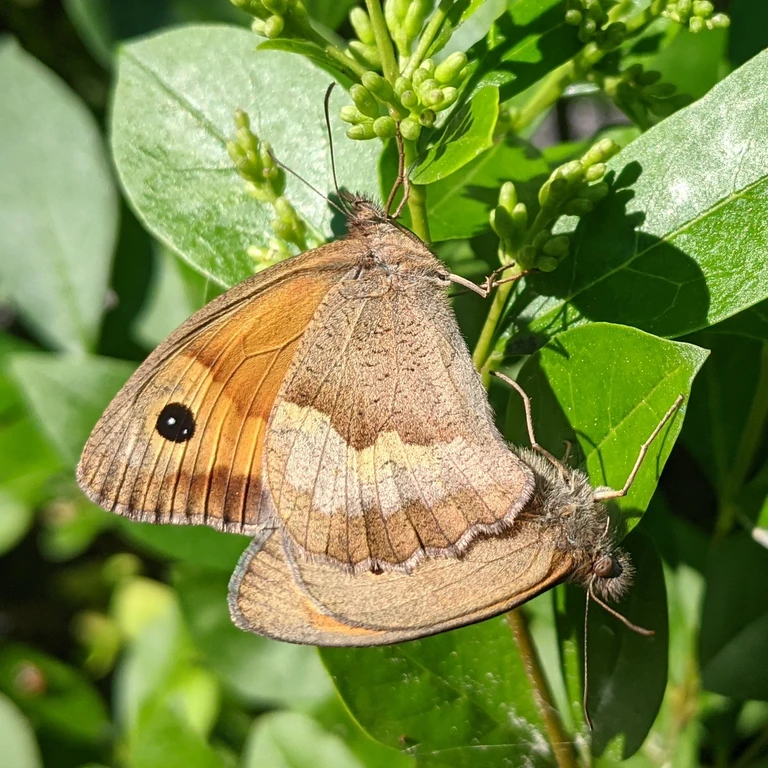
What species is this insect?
Maniola jurtina
